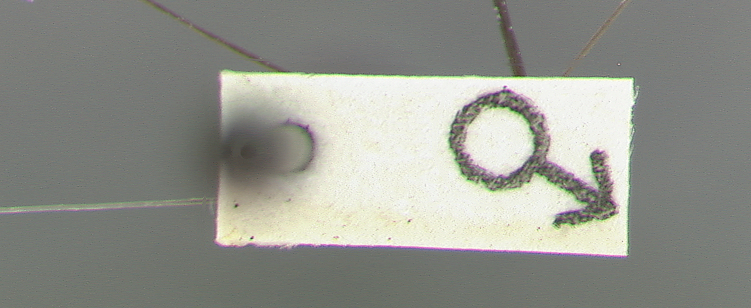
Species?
Luperodes convexus
